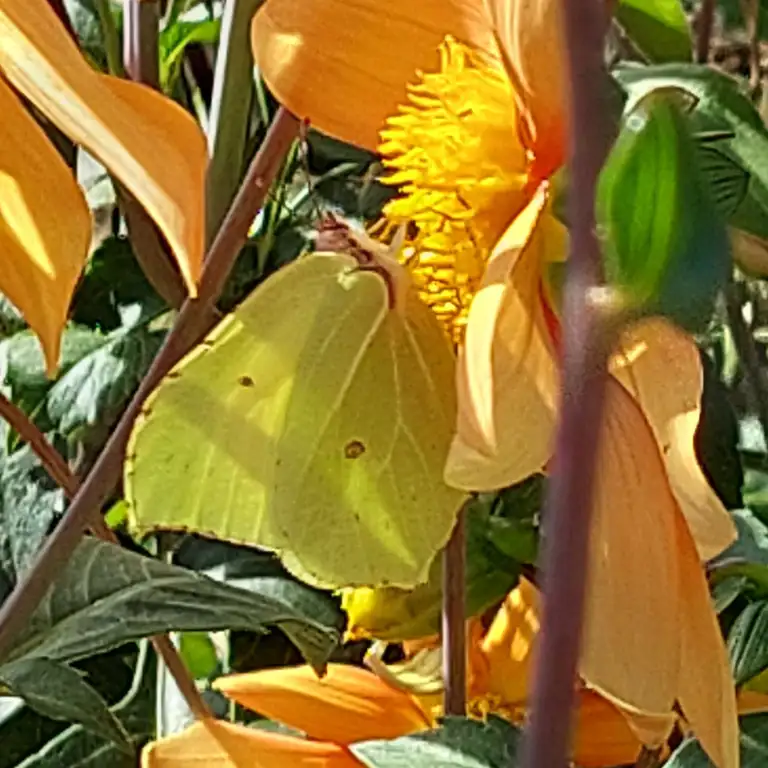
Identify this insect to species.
Gonepteryx rhamni
